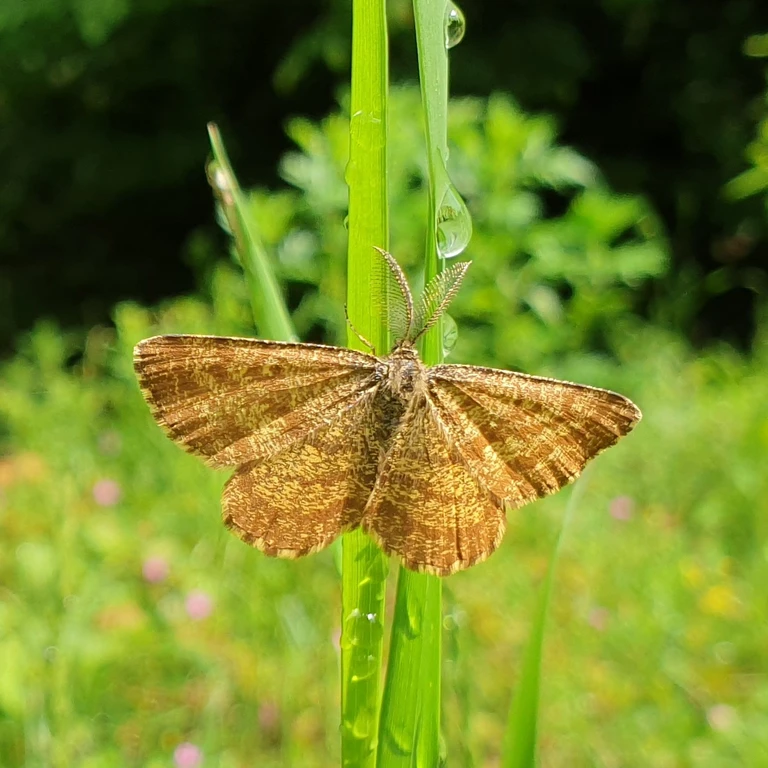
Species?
Ematurga atomaria
